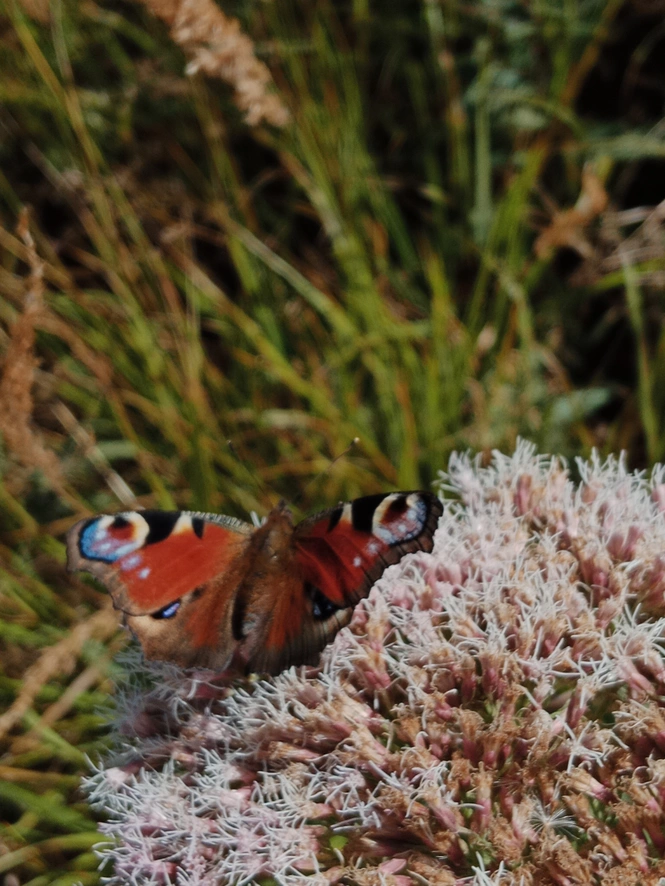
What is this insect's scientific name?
Aglais io
